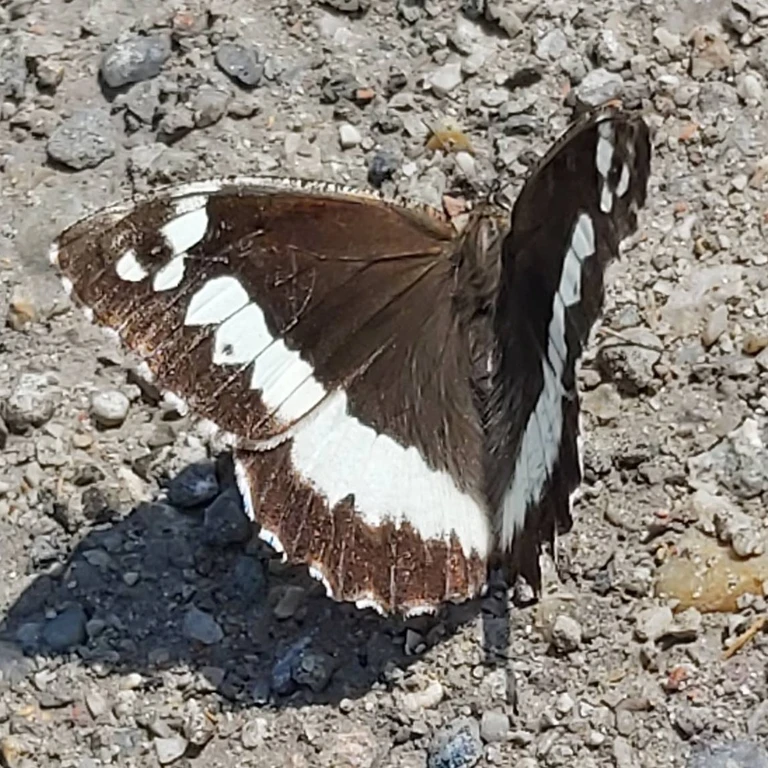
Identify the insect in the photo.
Brintesia circe
